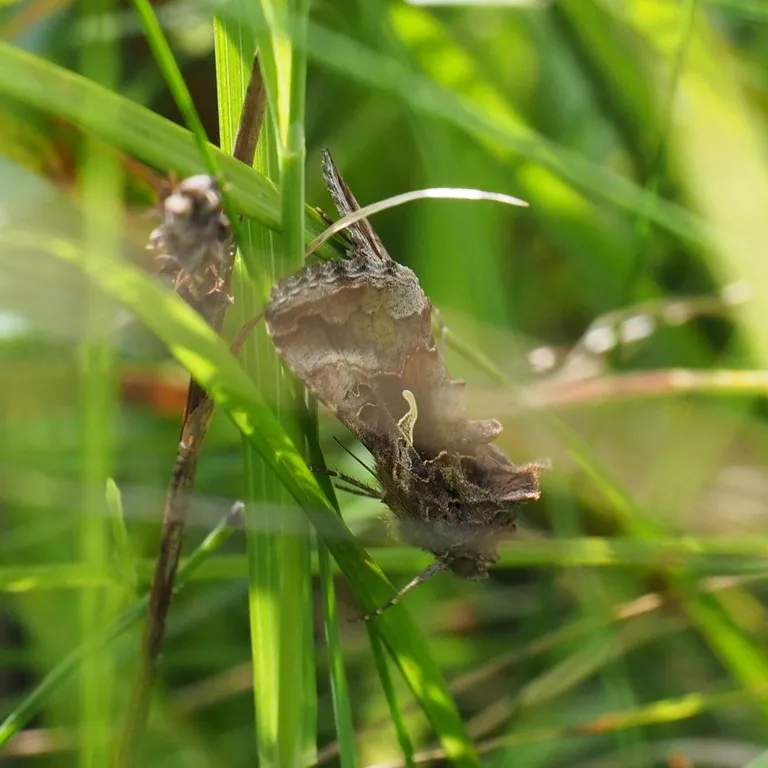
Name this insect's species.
Autographa gamma
